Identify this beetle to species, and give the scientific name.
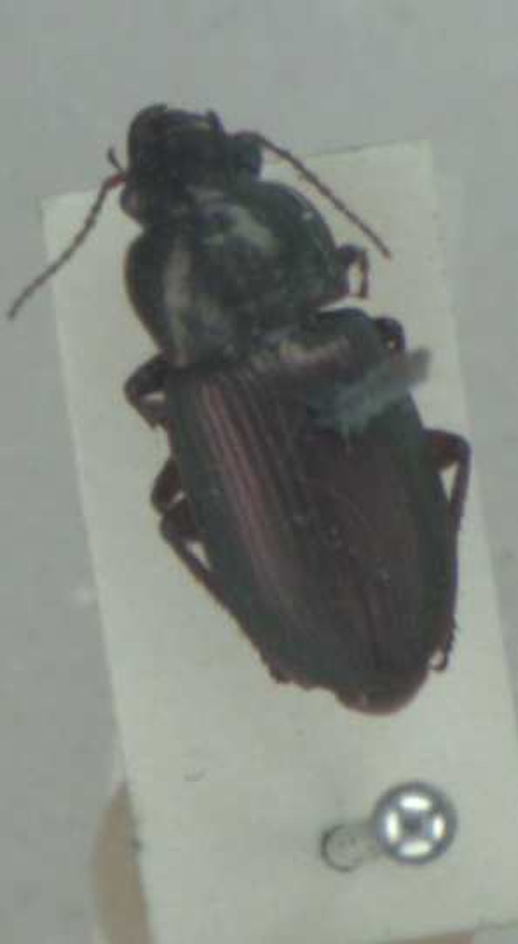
Harpalus affinis
